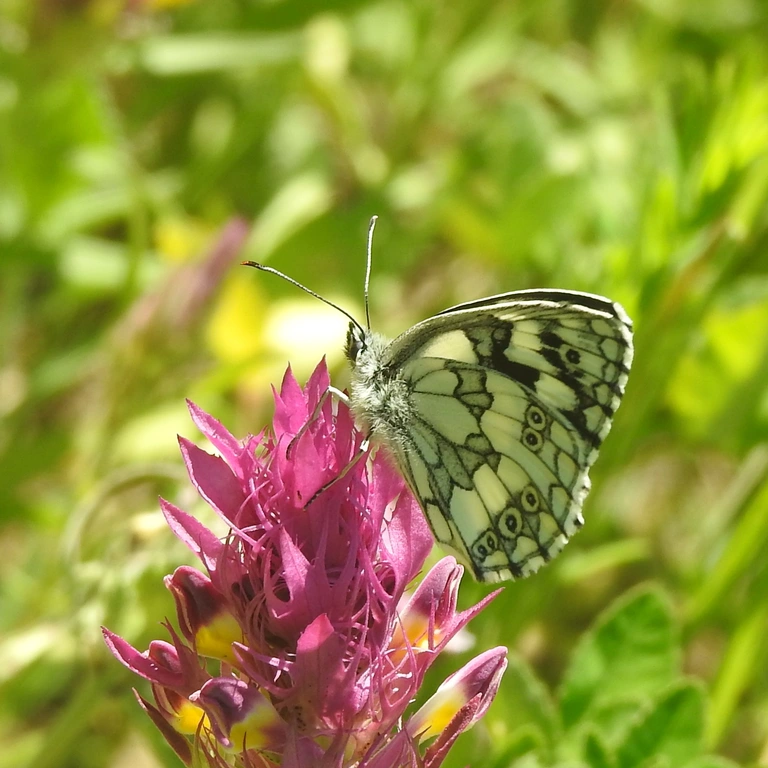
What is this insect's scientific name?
Melanargia galathea
